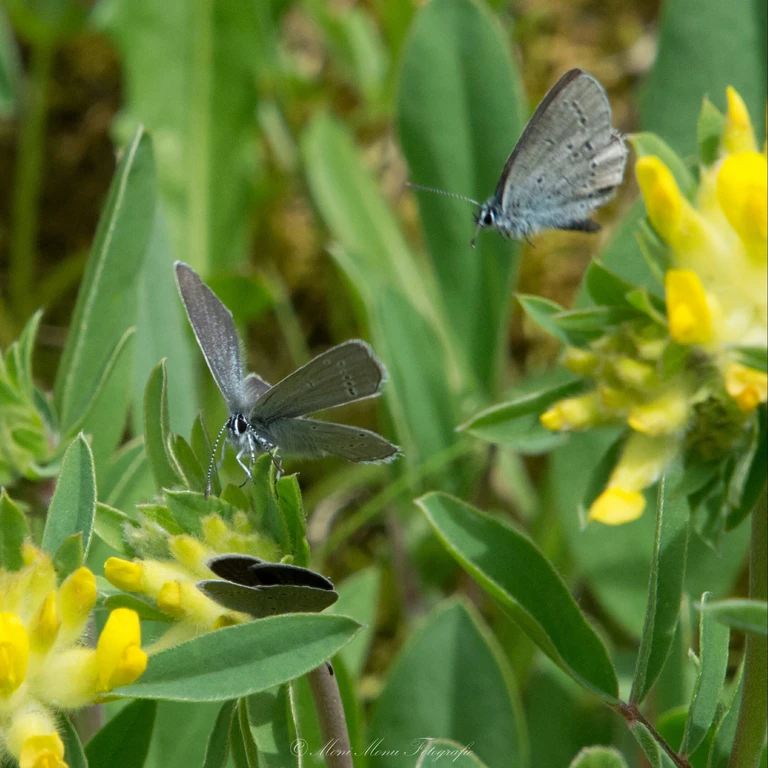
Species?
Cupido minimus
